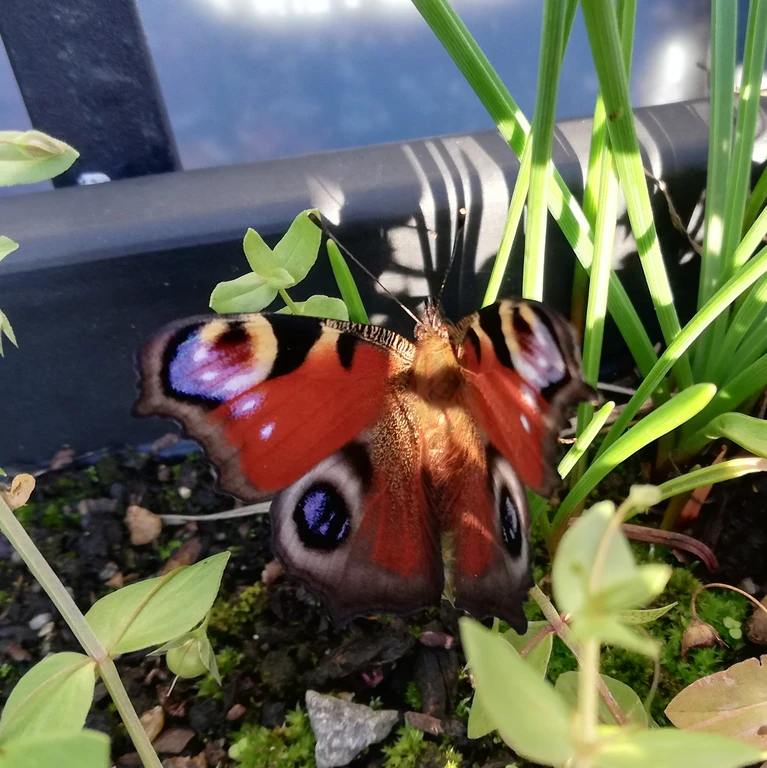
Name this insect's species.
Aglais io
